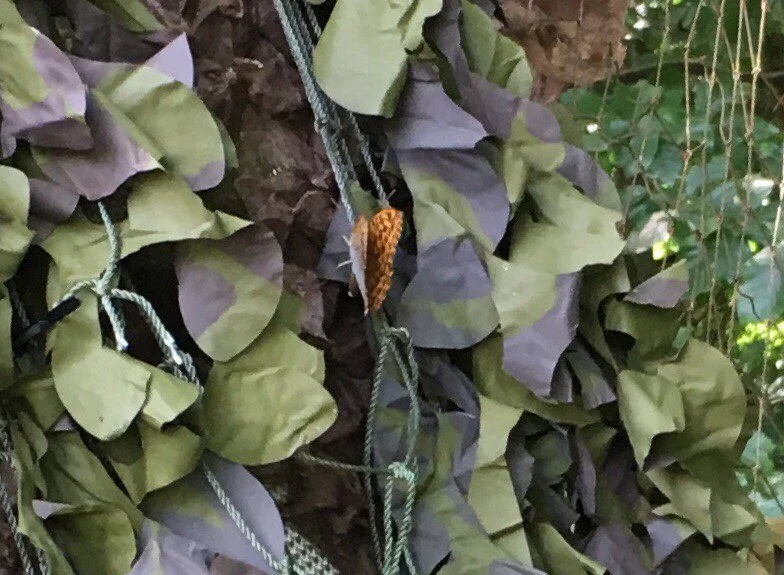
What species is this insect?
Argynnis paphia
